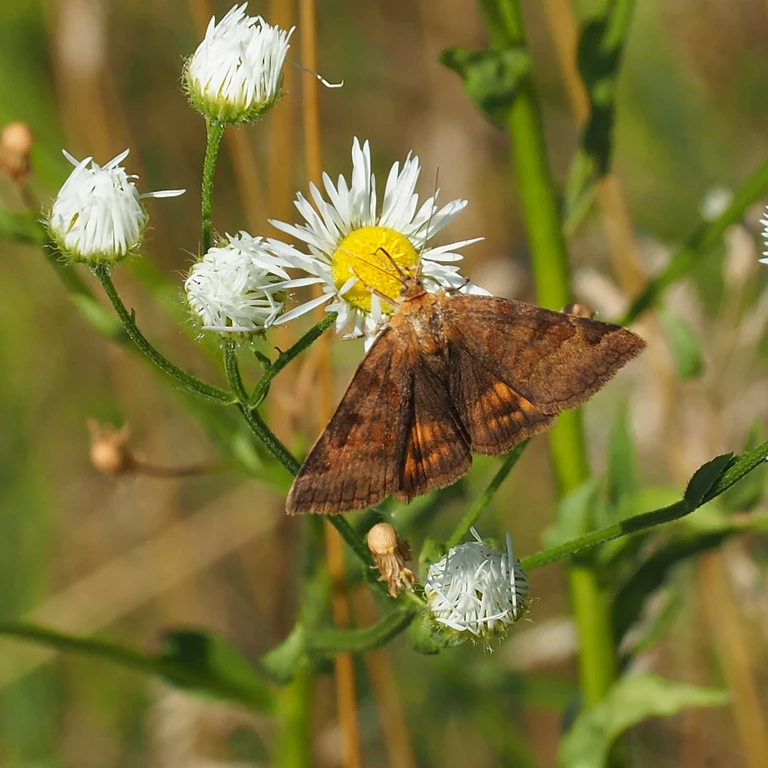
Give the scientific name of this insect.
Euclidia glyphica
